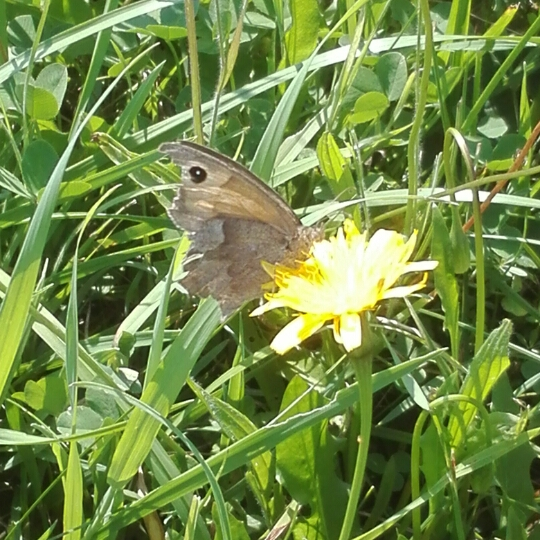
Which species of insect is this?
Maniola jurtina
